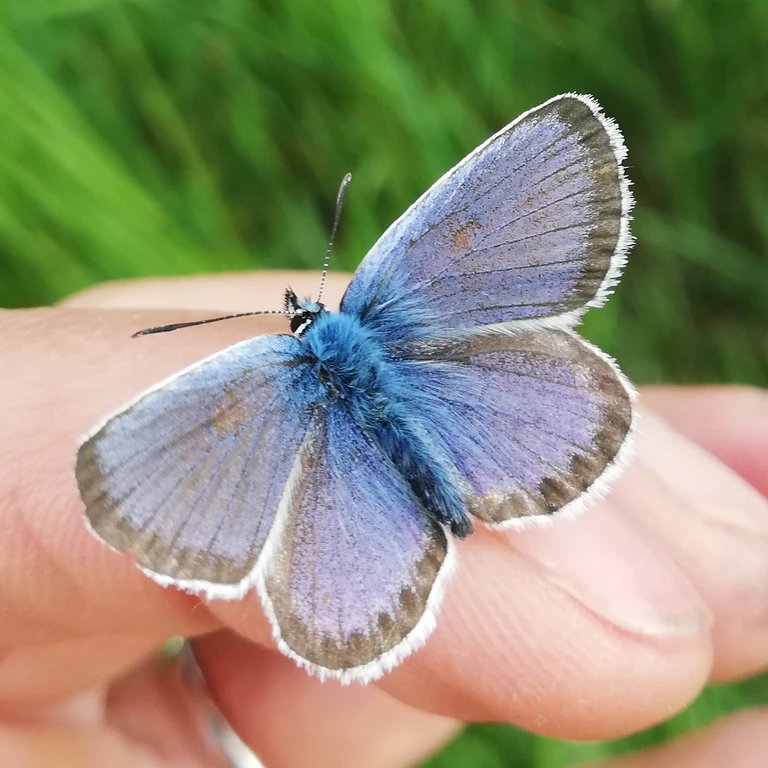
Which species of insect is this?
Plebejus argus
